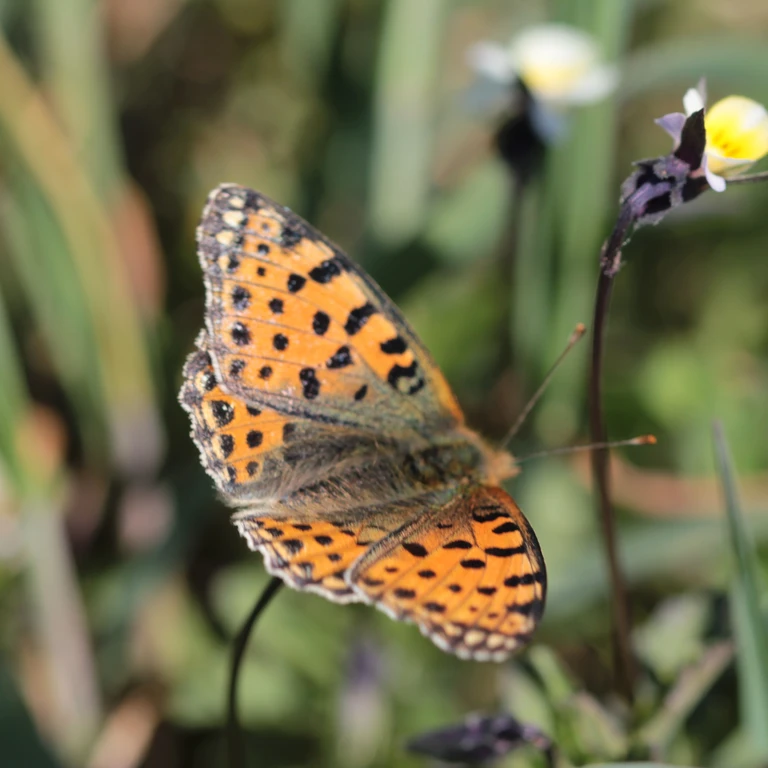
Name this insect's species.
Issoria lathonia
